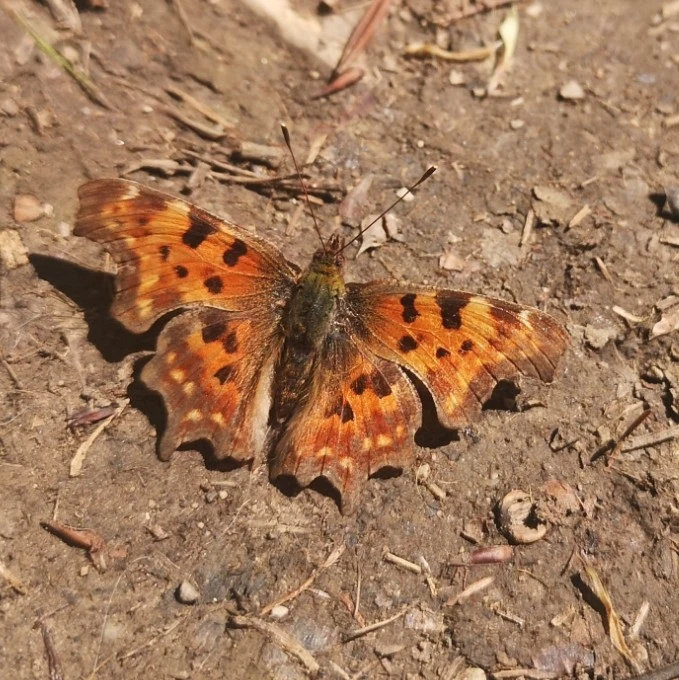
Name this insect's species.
Polygonia c-album
